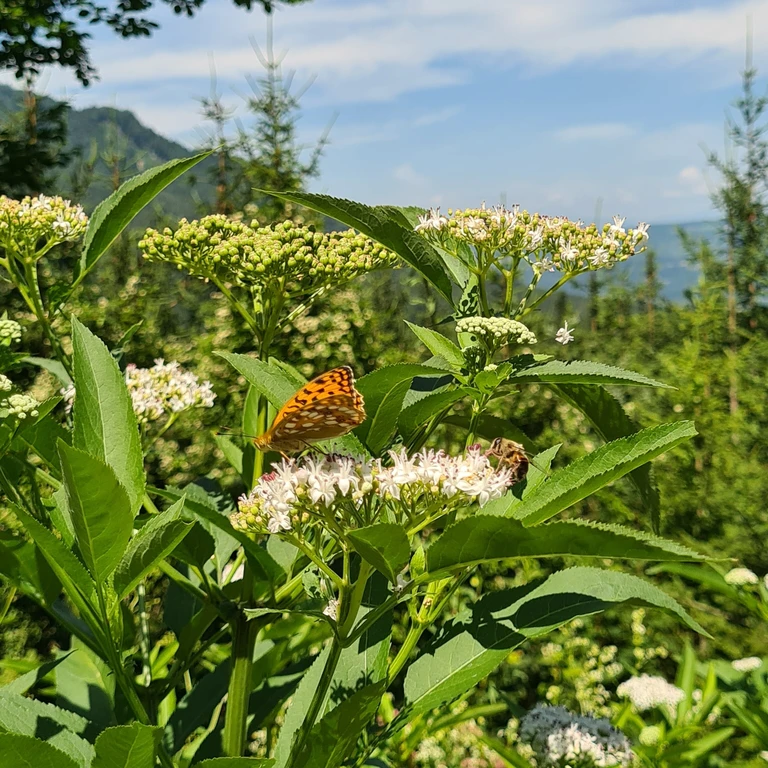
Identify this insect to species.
Fabriciana adippe
